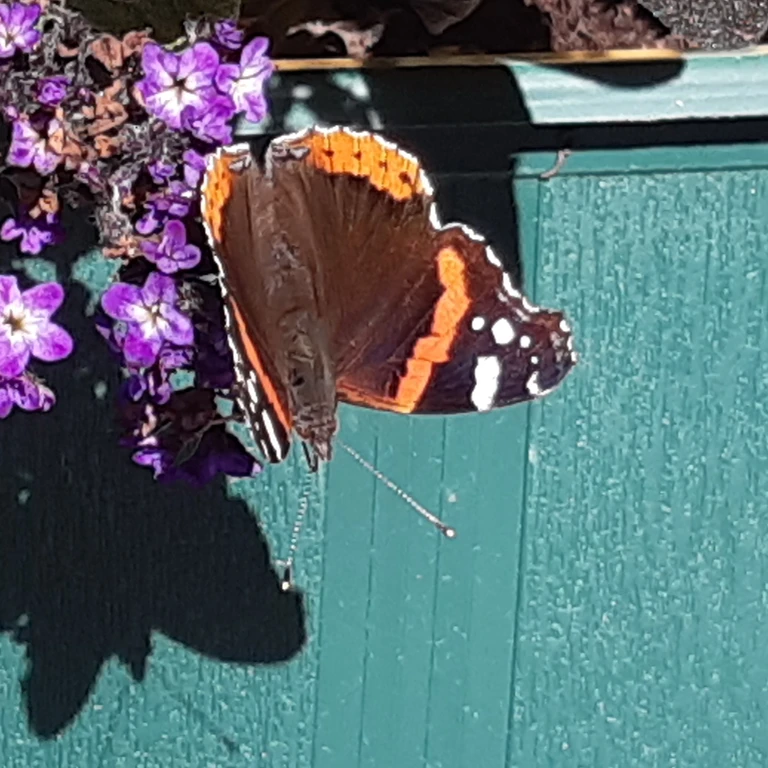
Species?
Vanessa atalanta
